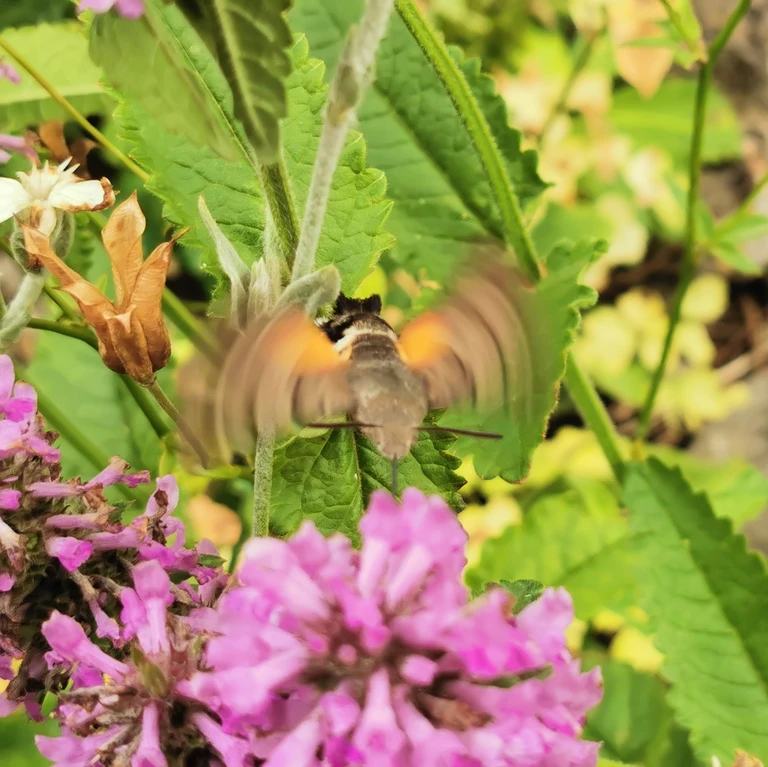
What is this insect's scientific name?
Macroglossum stellatarum
